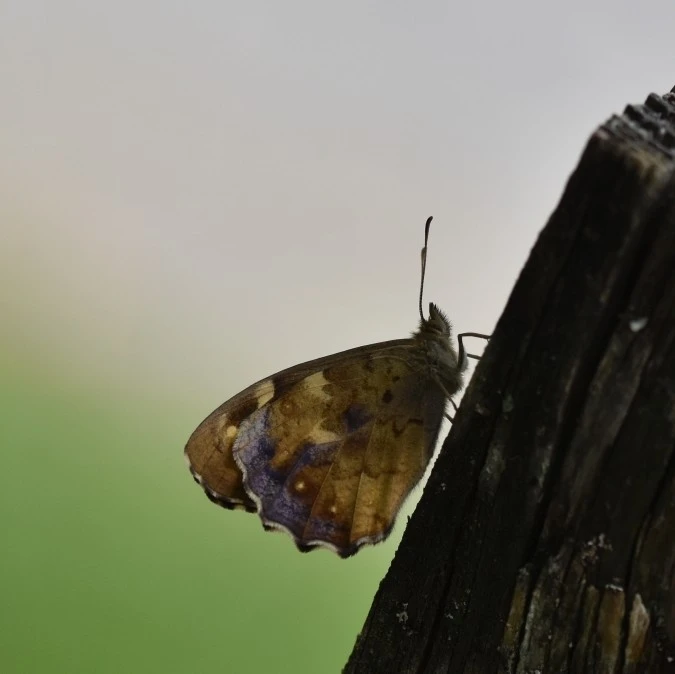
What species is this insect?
Pararge aegeria
